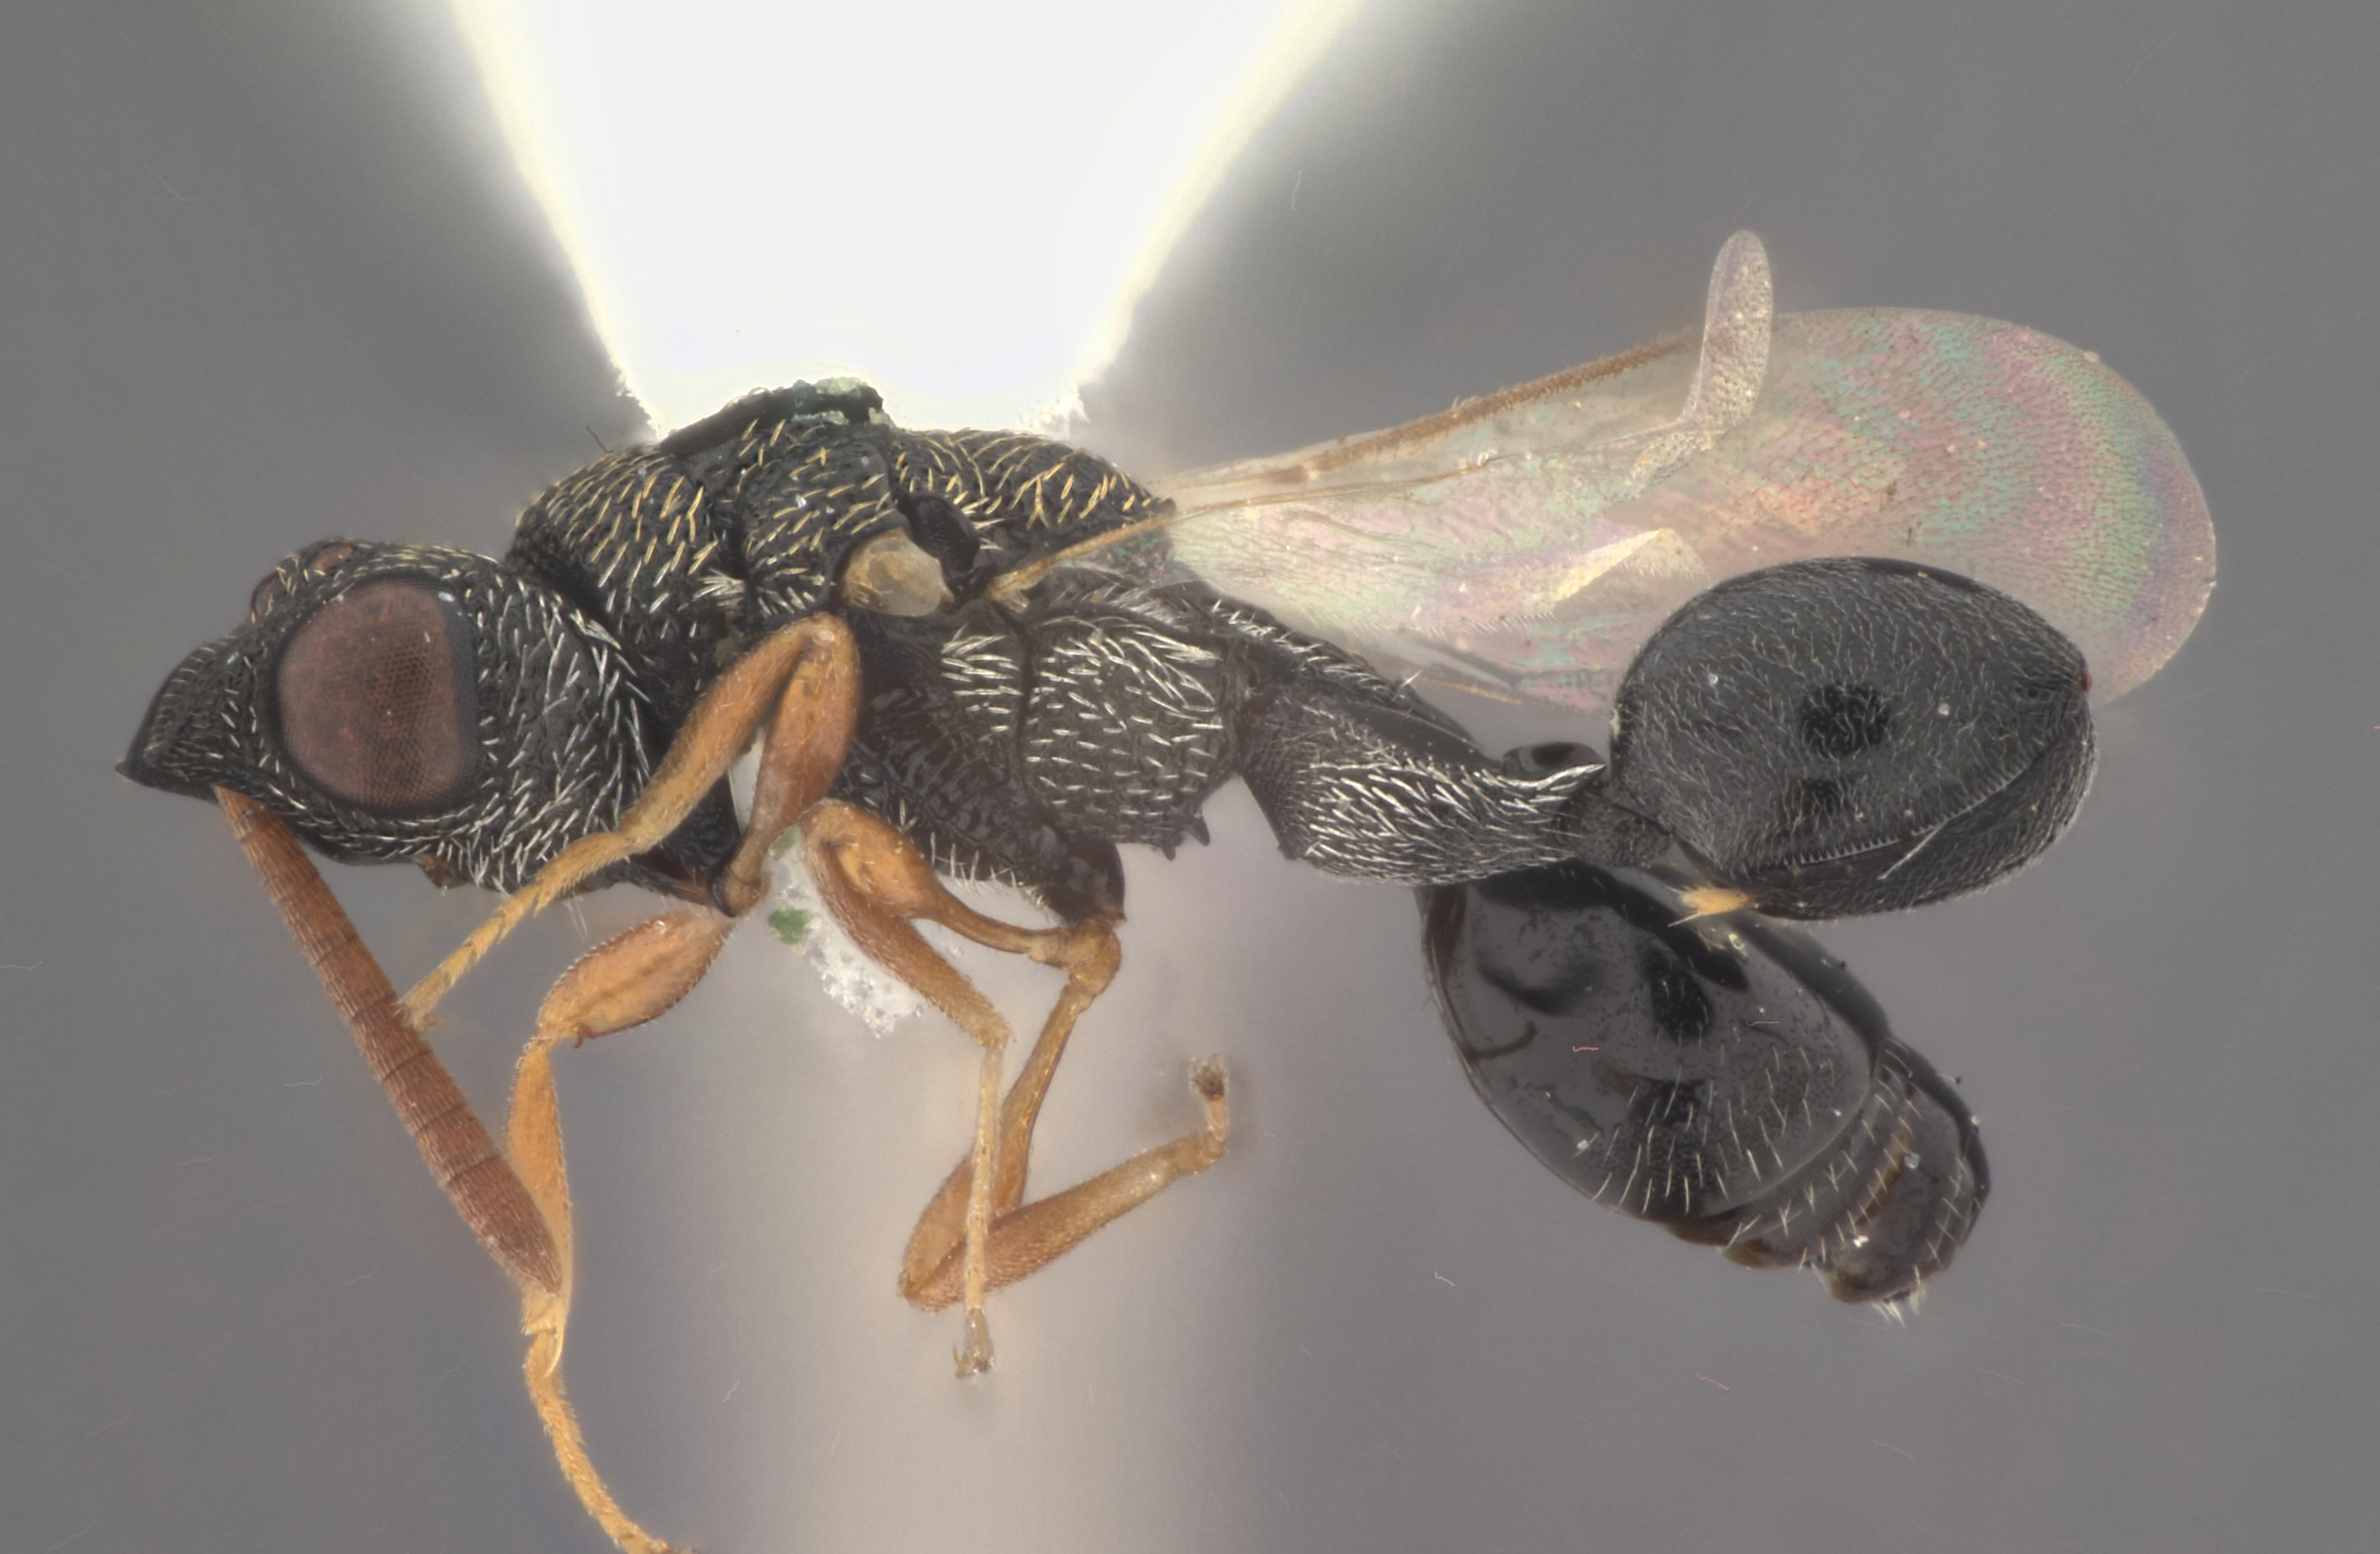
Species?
Dirhinus pambaeus
